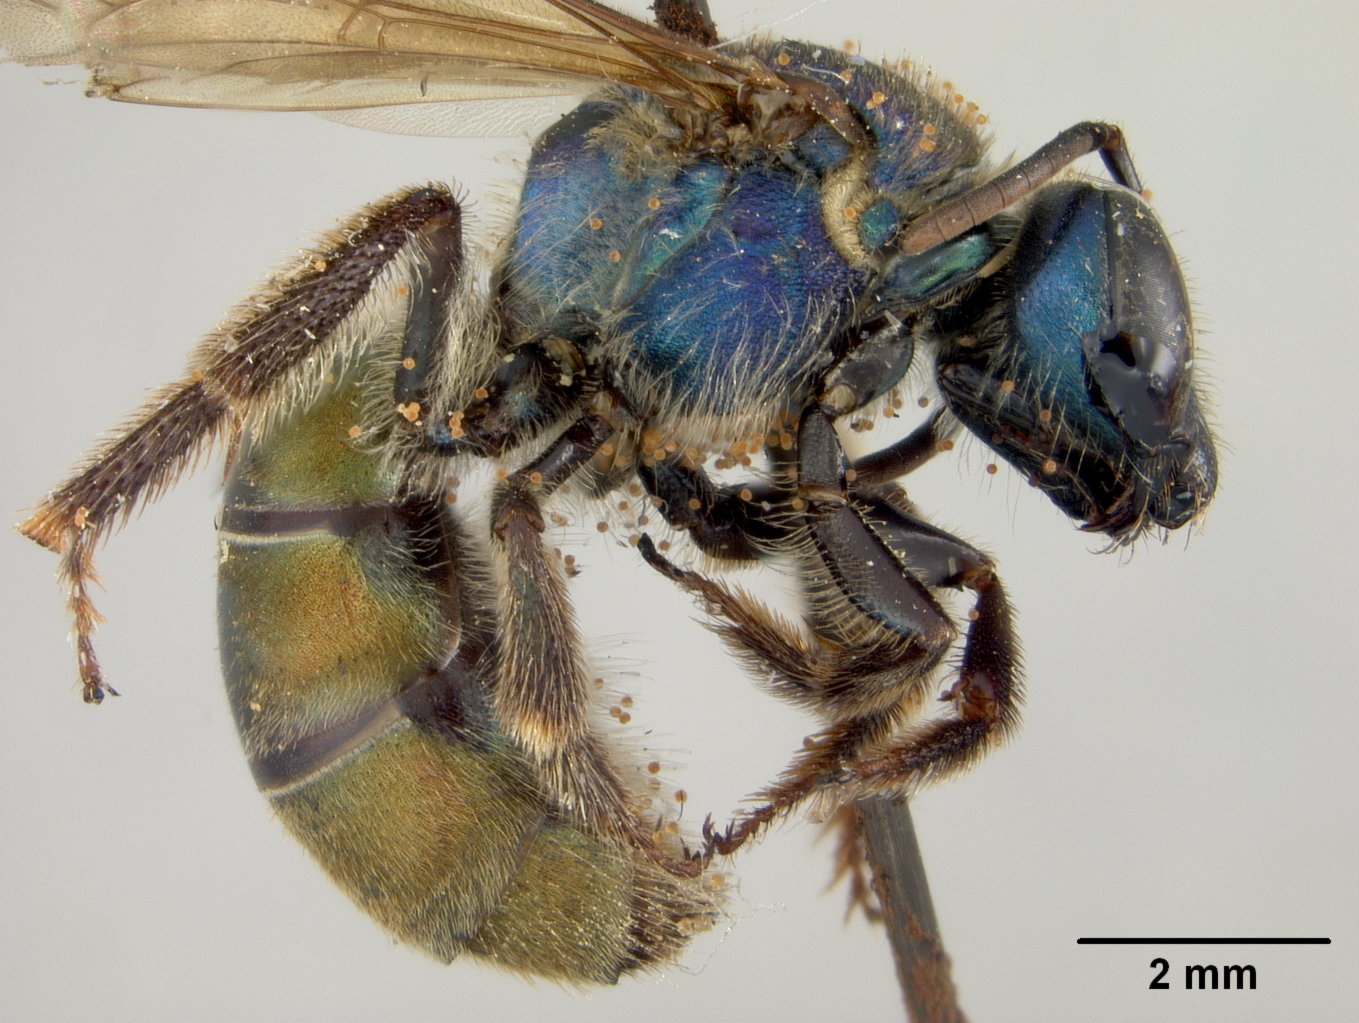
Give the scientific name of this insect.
Augochlora semichalcea
